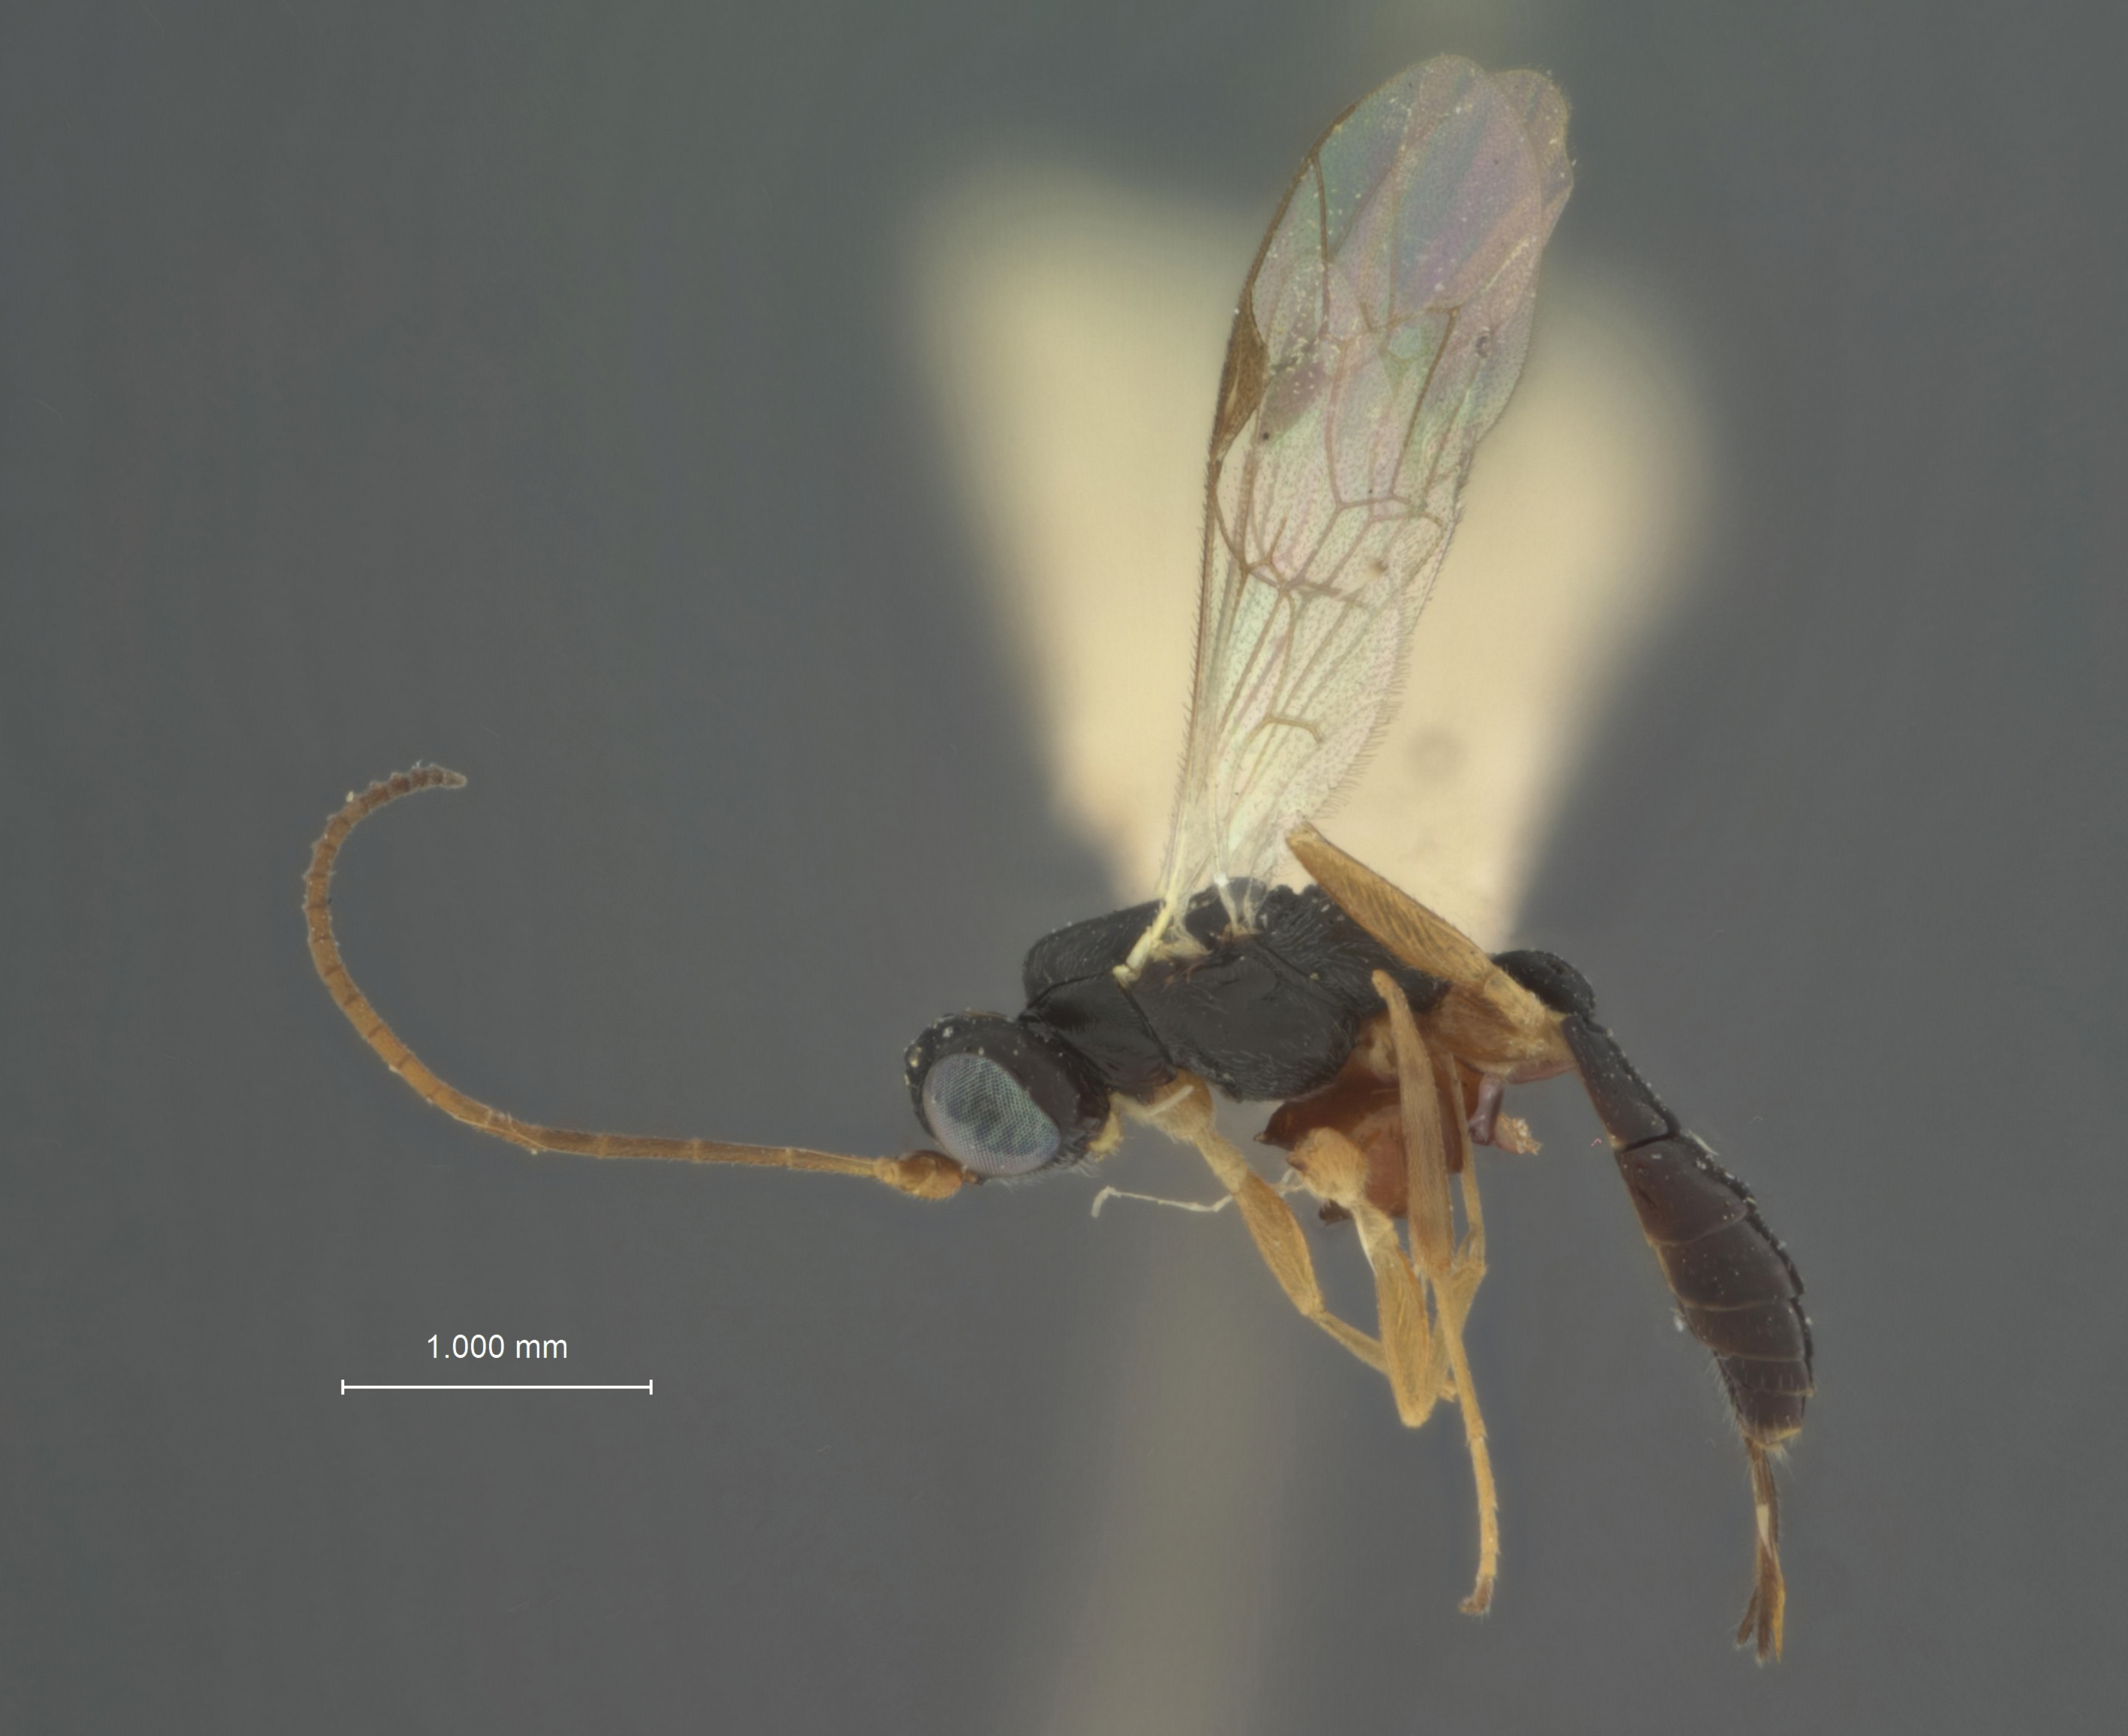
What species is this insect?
Hemiteles gracilariae
